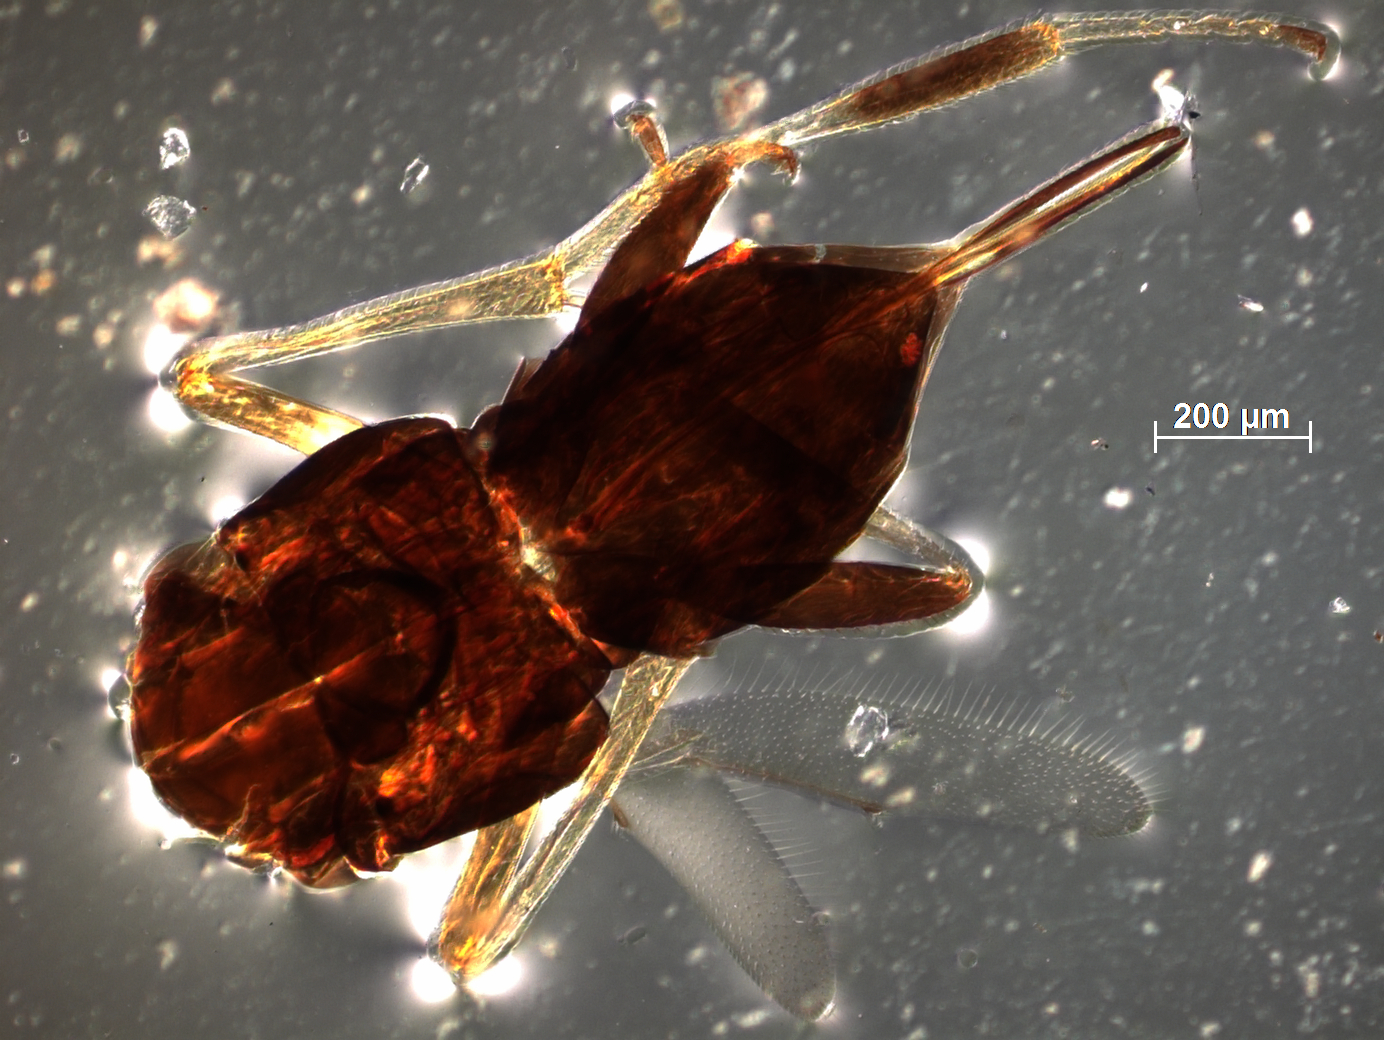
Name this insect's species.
Masia deccanensis
